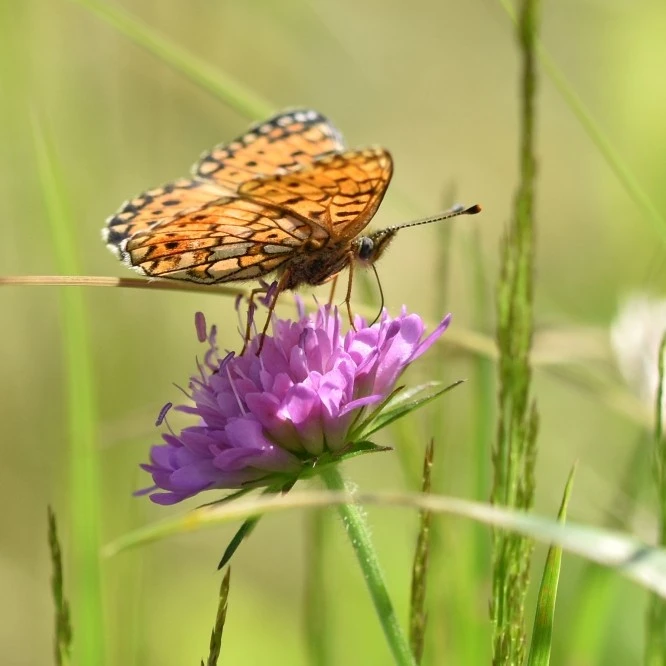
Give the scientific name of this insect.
Boloria selene
